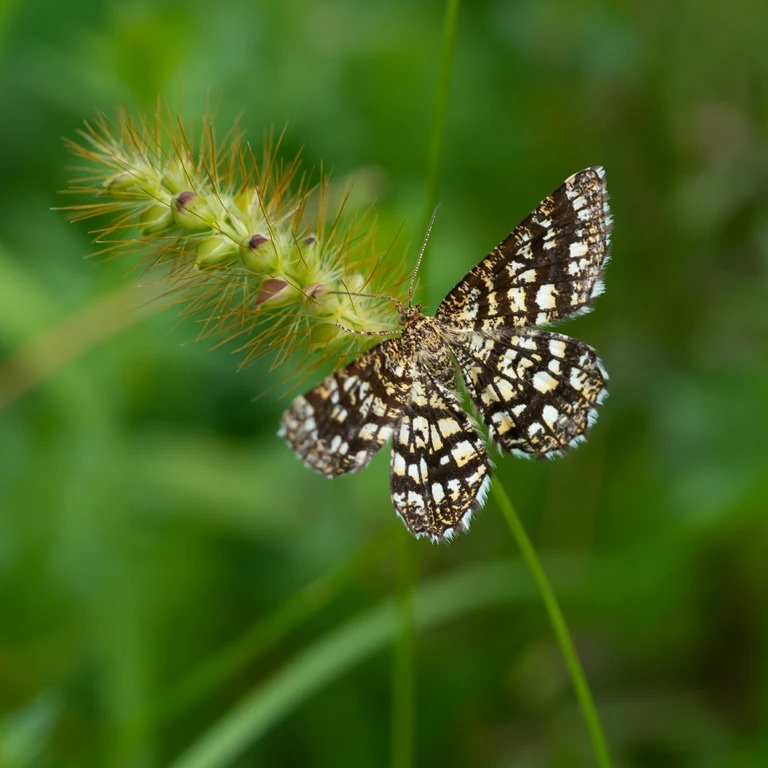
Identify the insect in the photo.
Chiasmia clathrata
